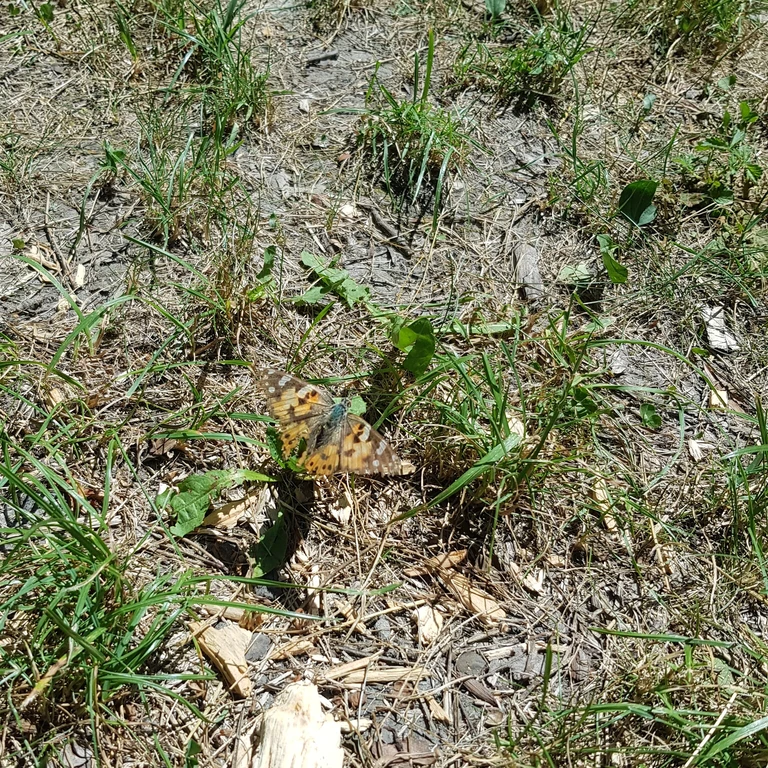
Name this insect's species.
Vanessa cardui
